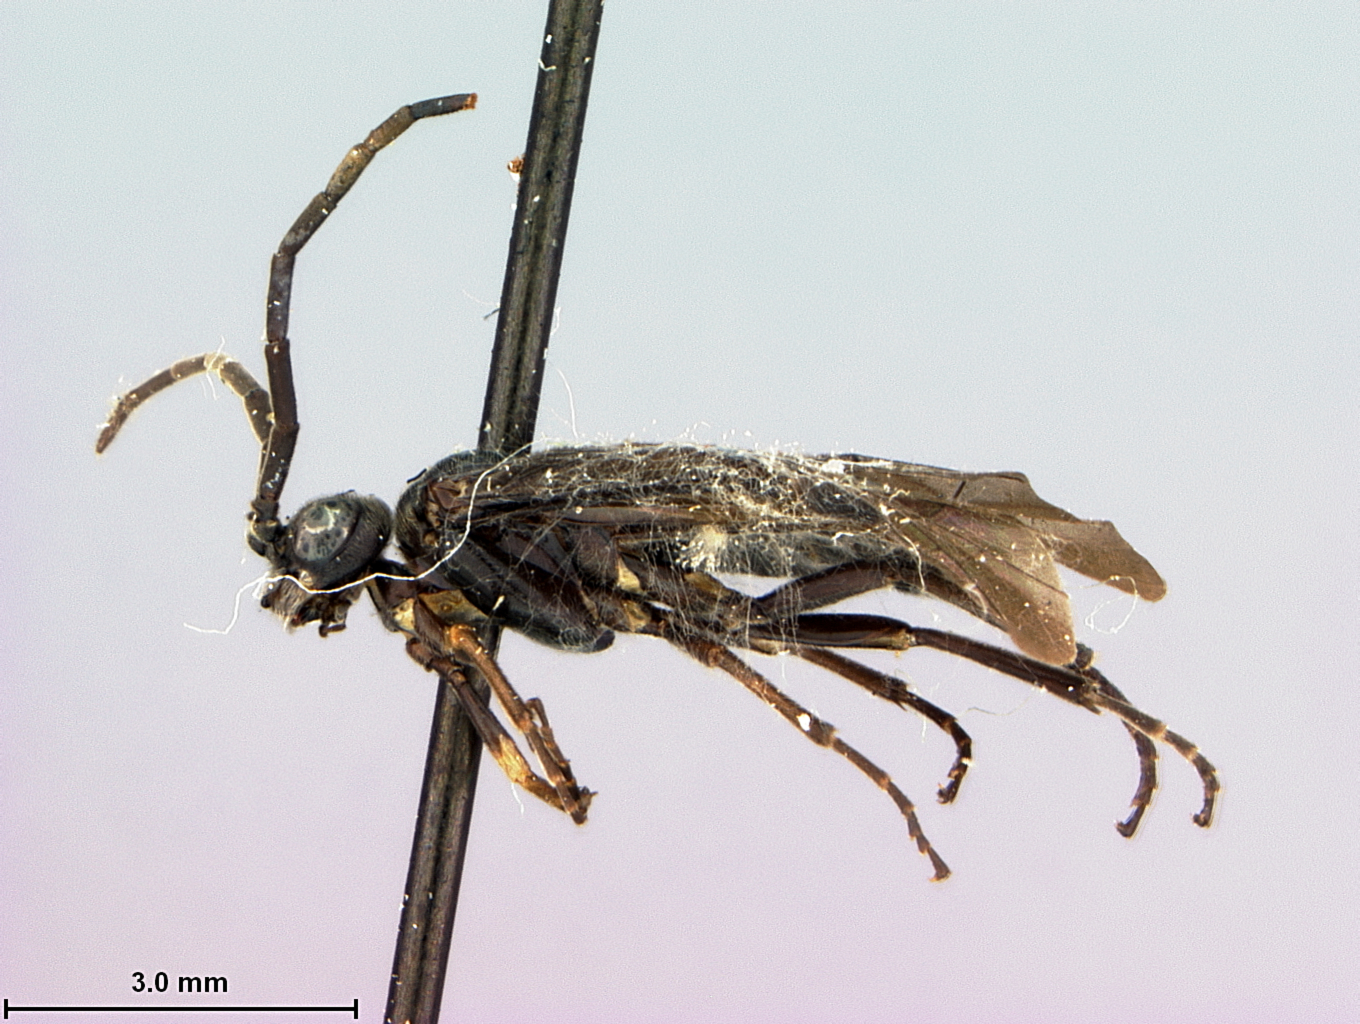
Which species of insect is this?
Haymatus blassus
